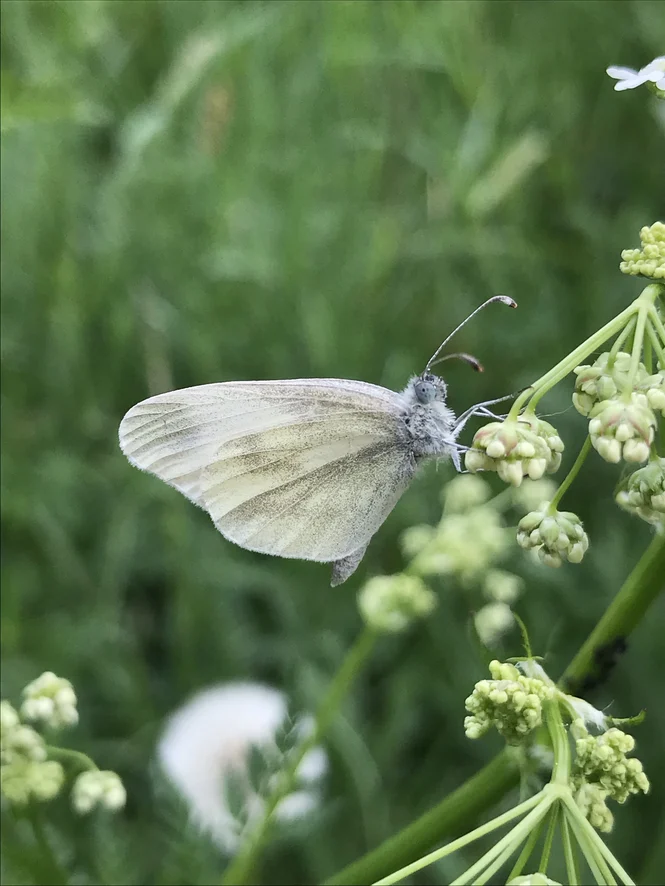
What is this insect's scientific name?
Leptidea sinapis/juvernica
